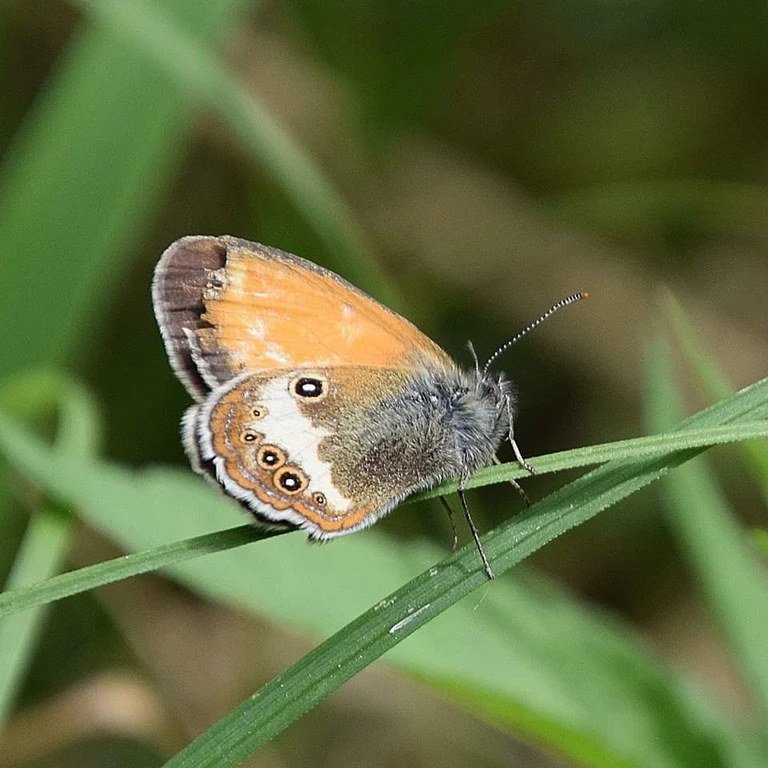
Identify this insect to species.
Coenonympha arcania
